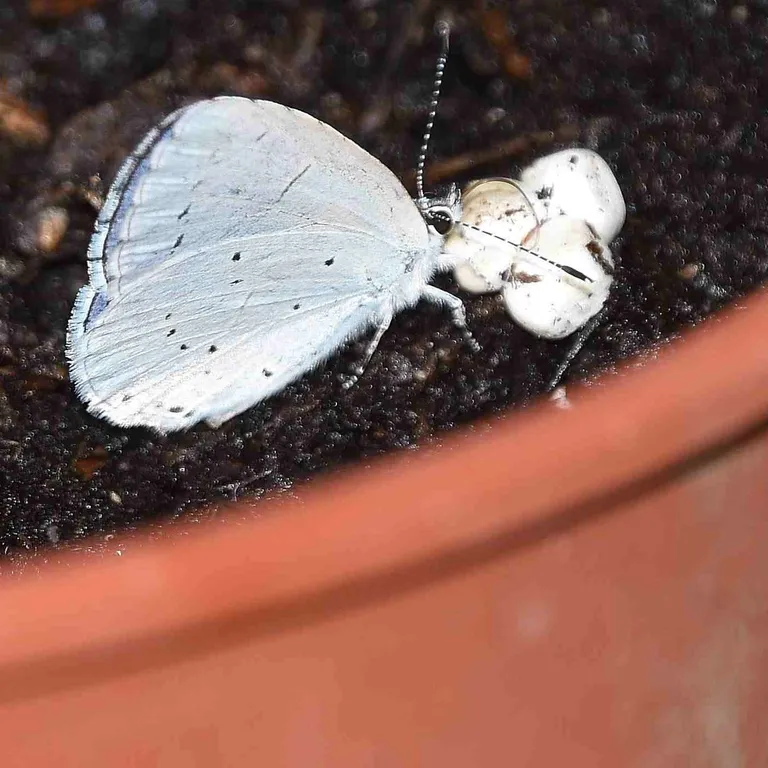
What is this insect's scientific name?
Celastrina argiolus
